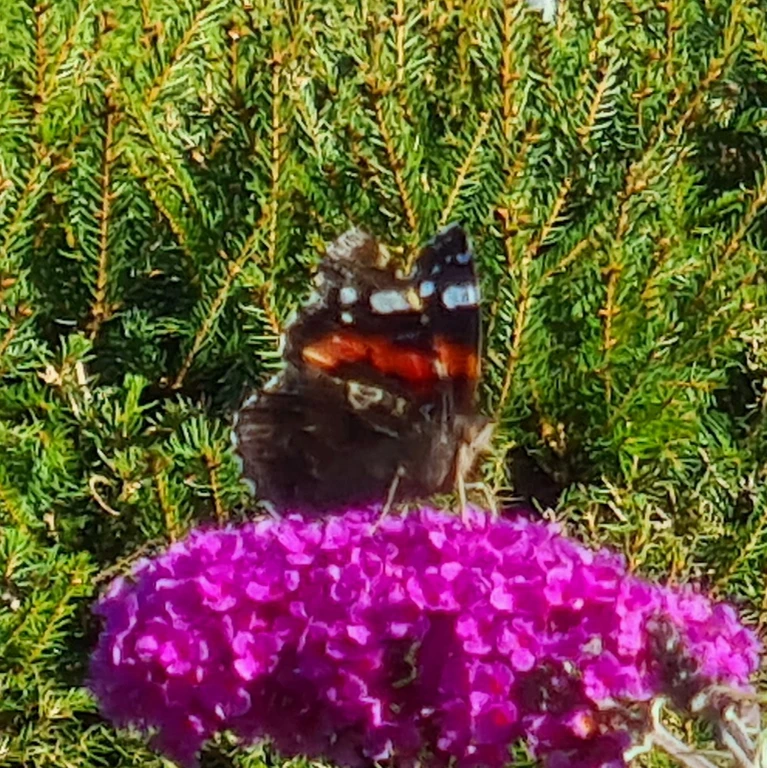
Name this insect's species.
Vanessa atalanta
